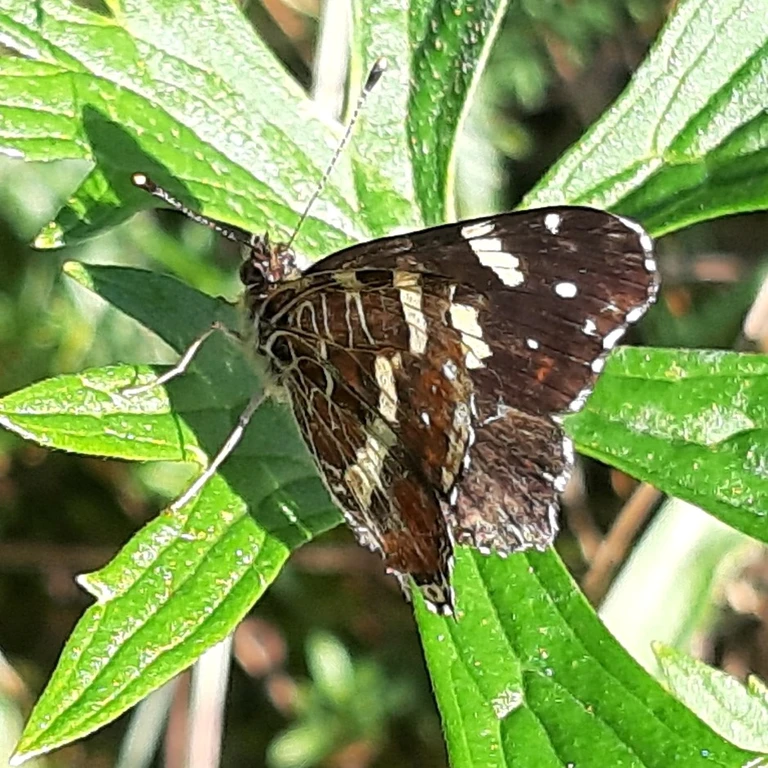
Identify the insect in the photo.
Araschnia levana
